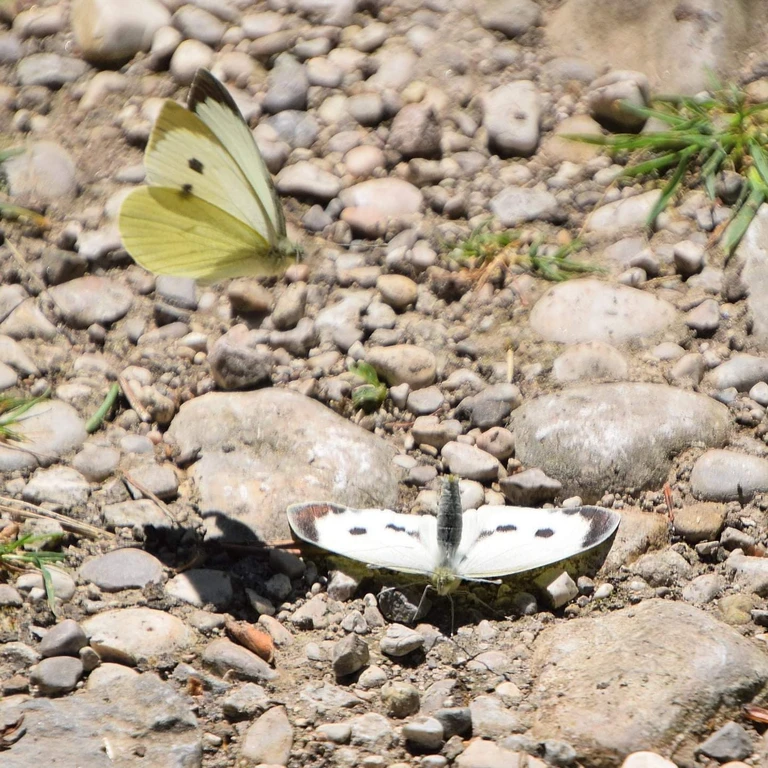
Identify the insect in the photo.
Pieris brassicae
